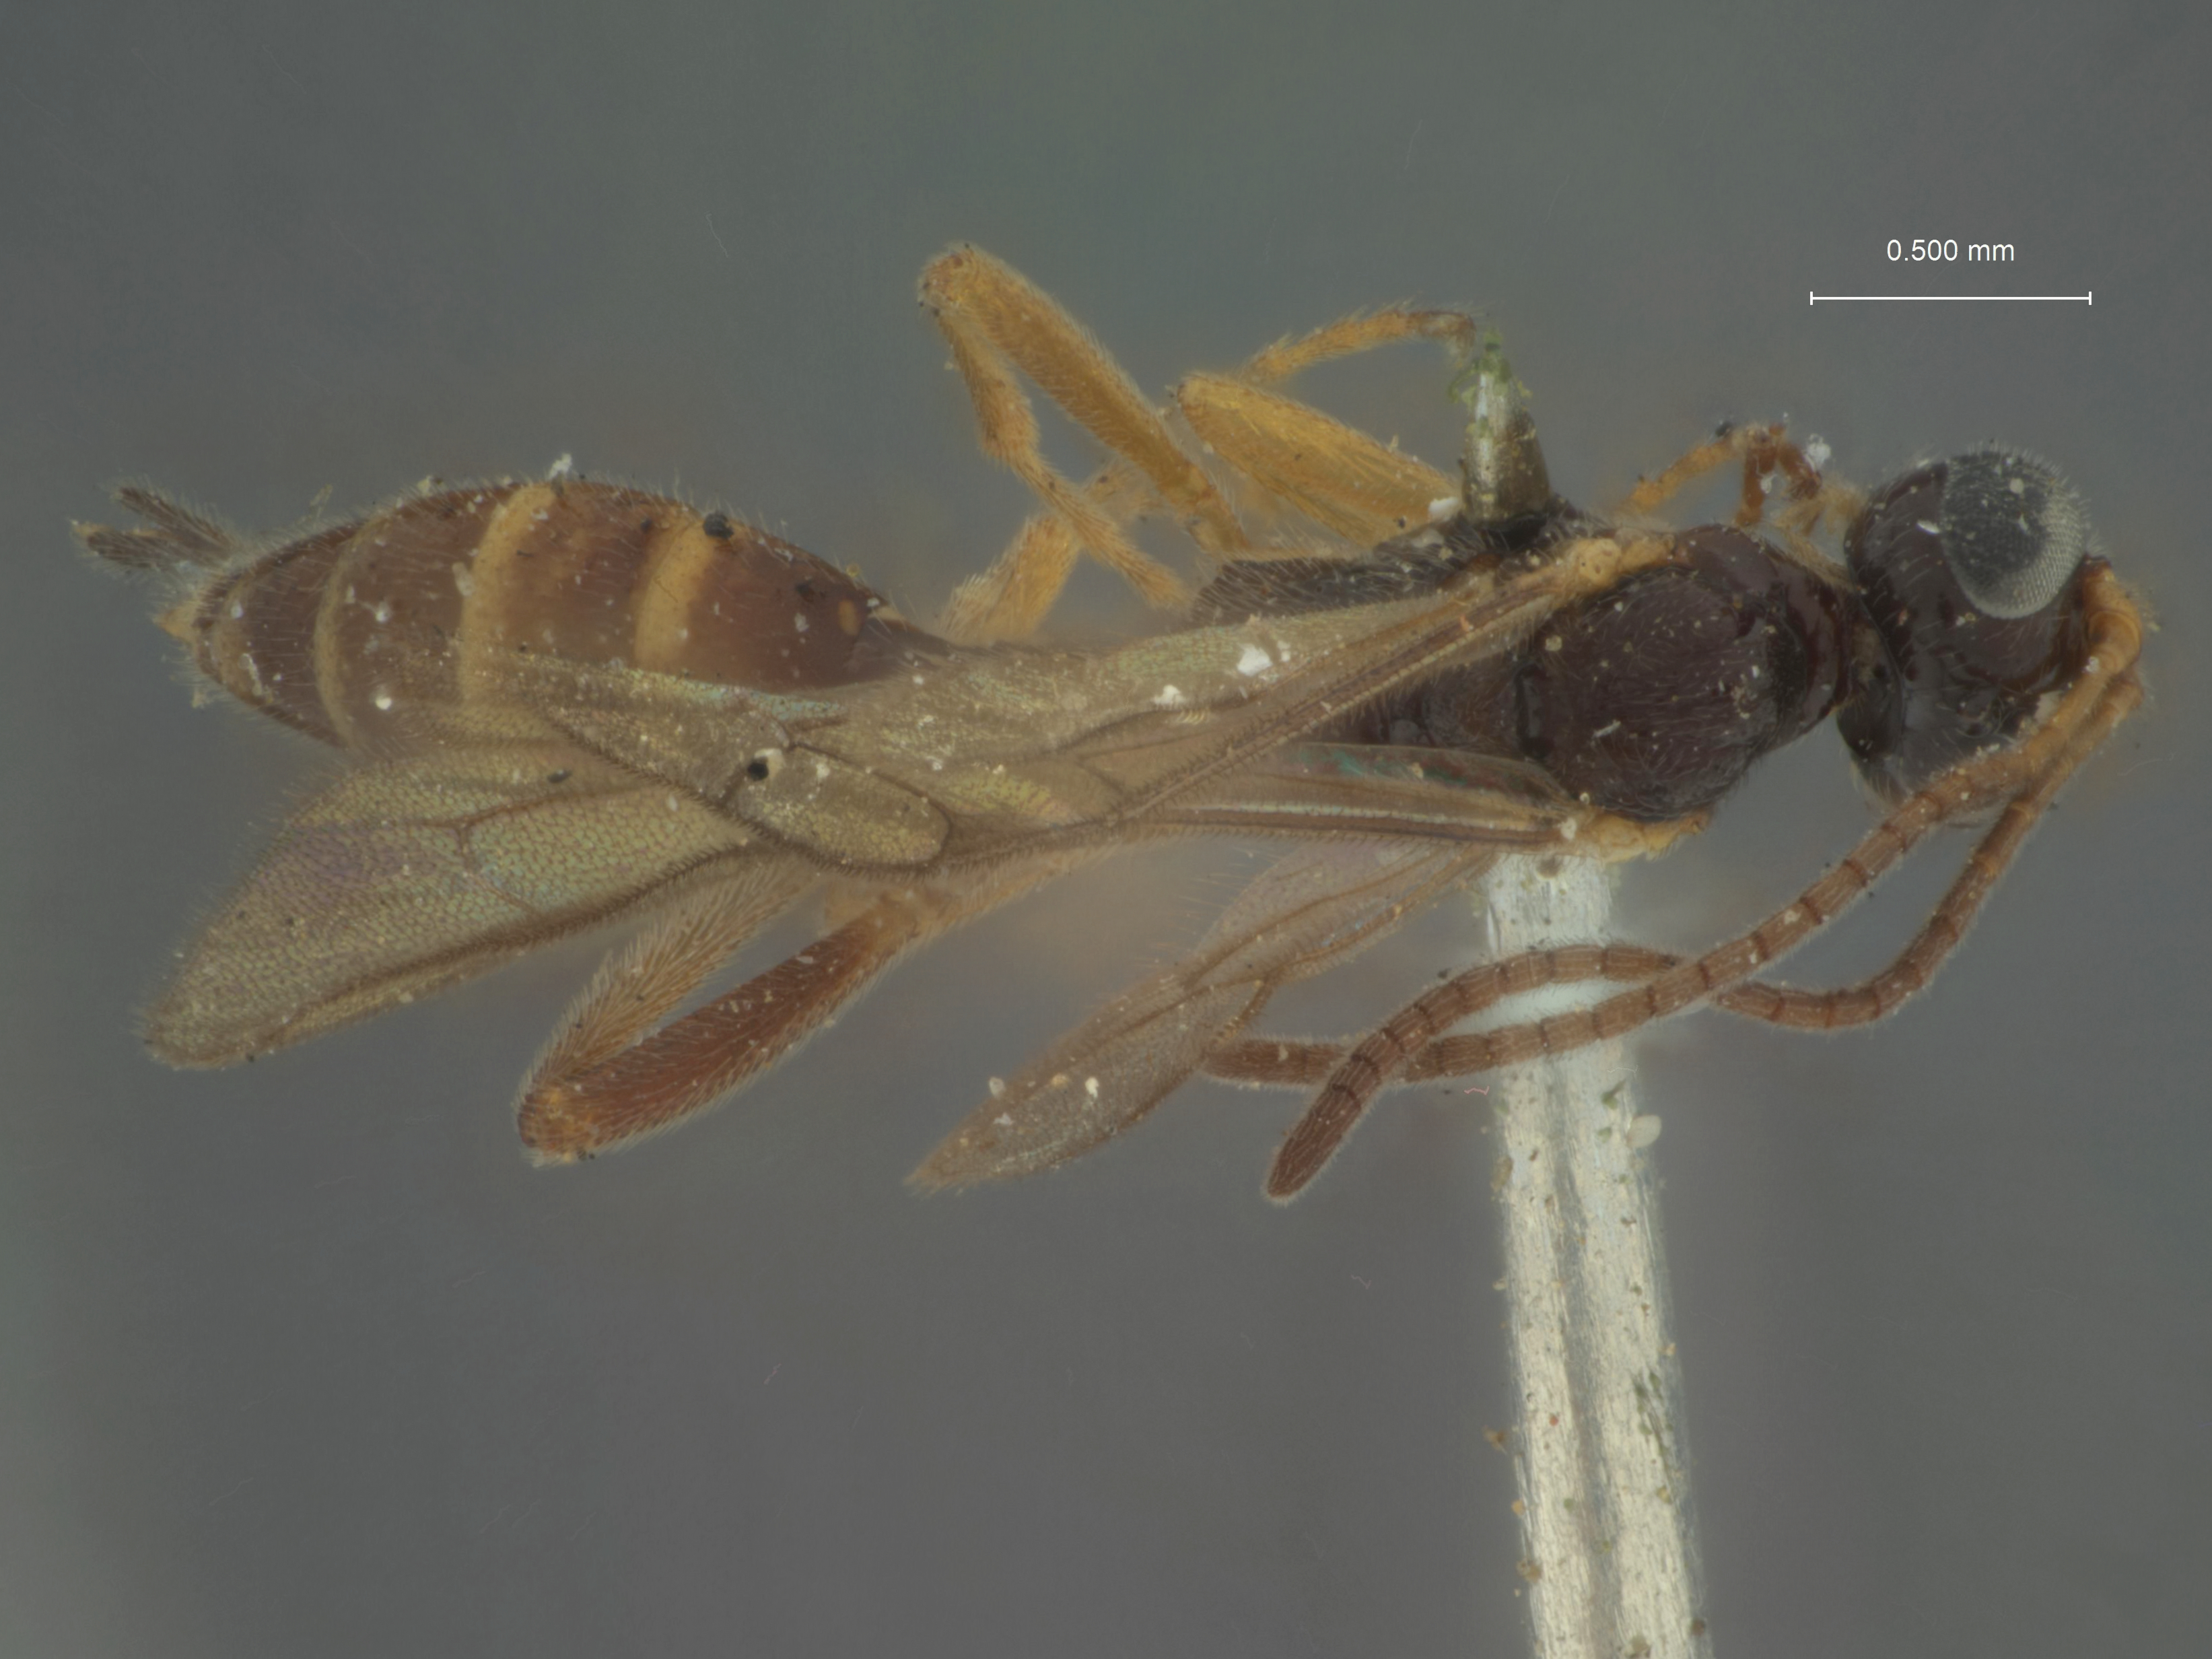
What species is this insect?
Thestis tricincta
